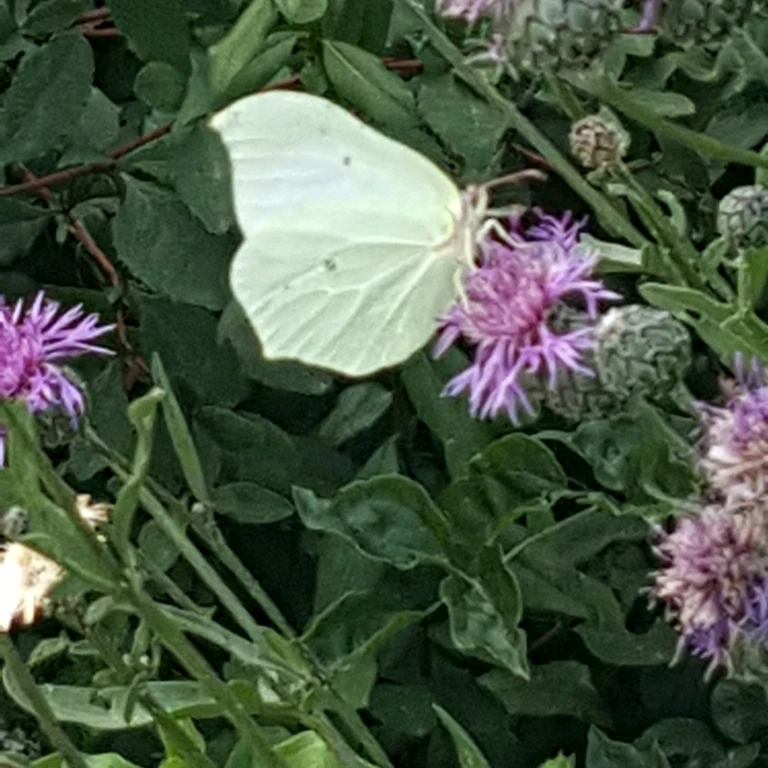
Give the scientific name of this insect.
Gonepteryx rhamni
